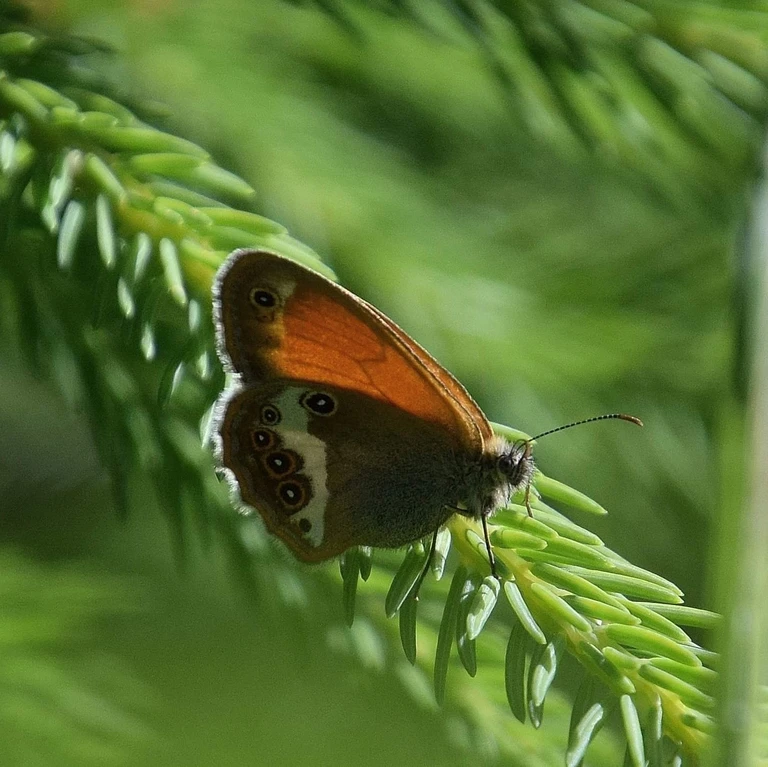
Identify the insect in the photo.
Coenonympha arcania
